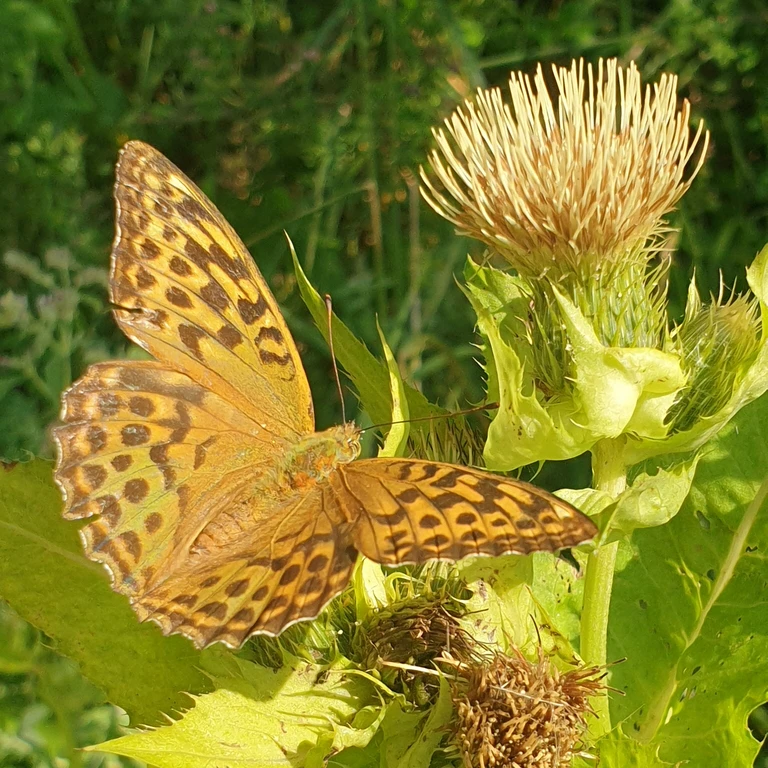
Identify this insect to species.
Argynnis paphia
